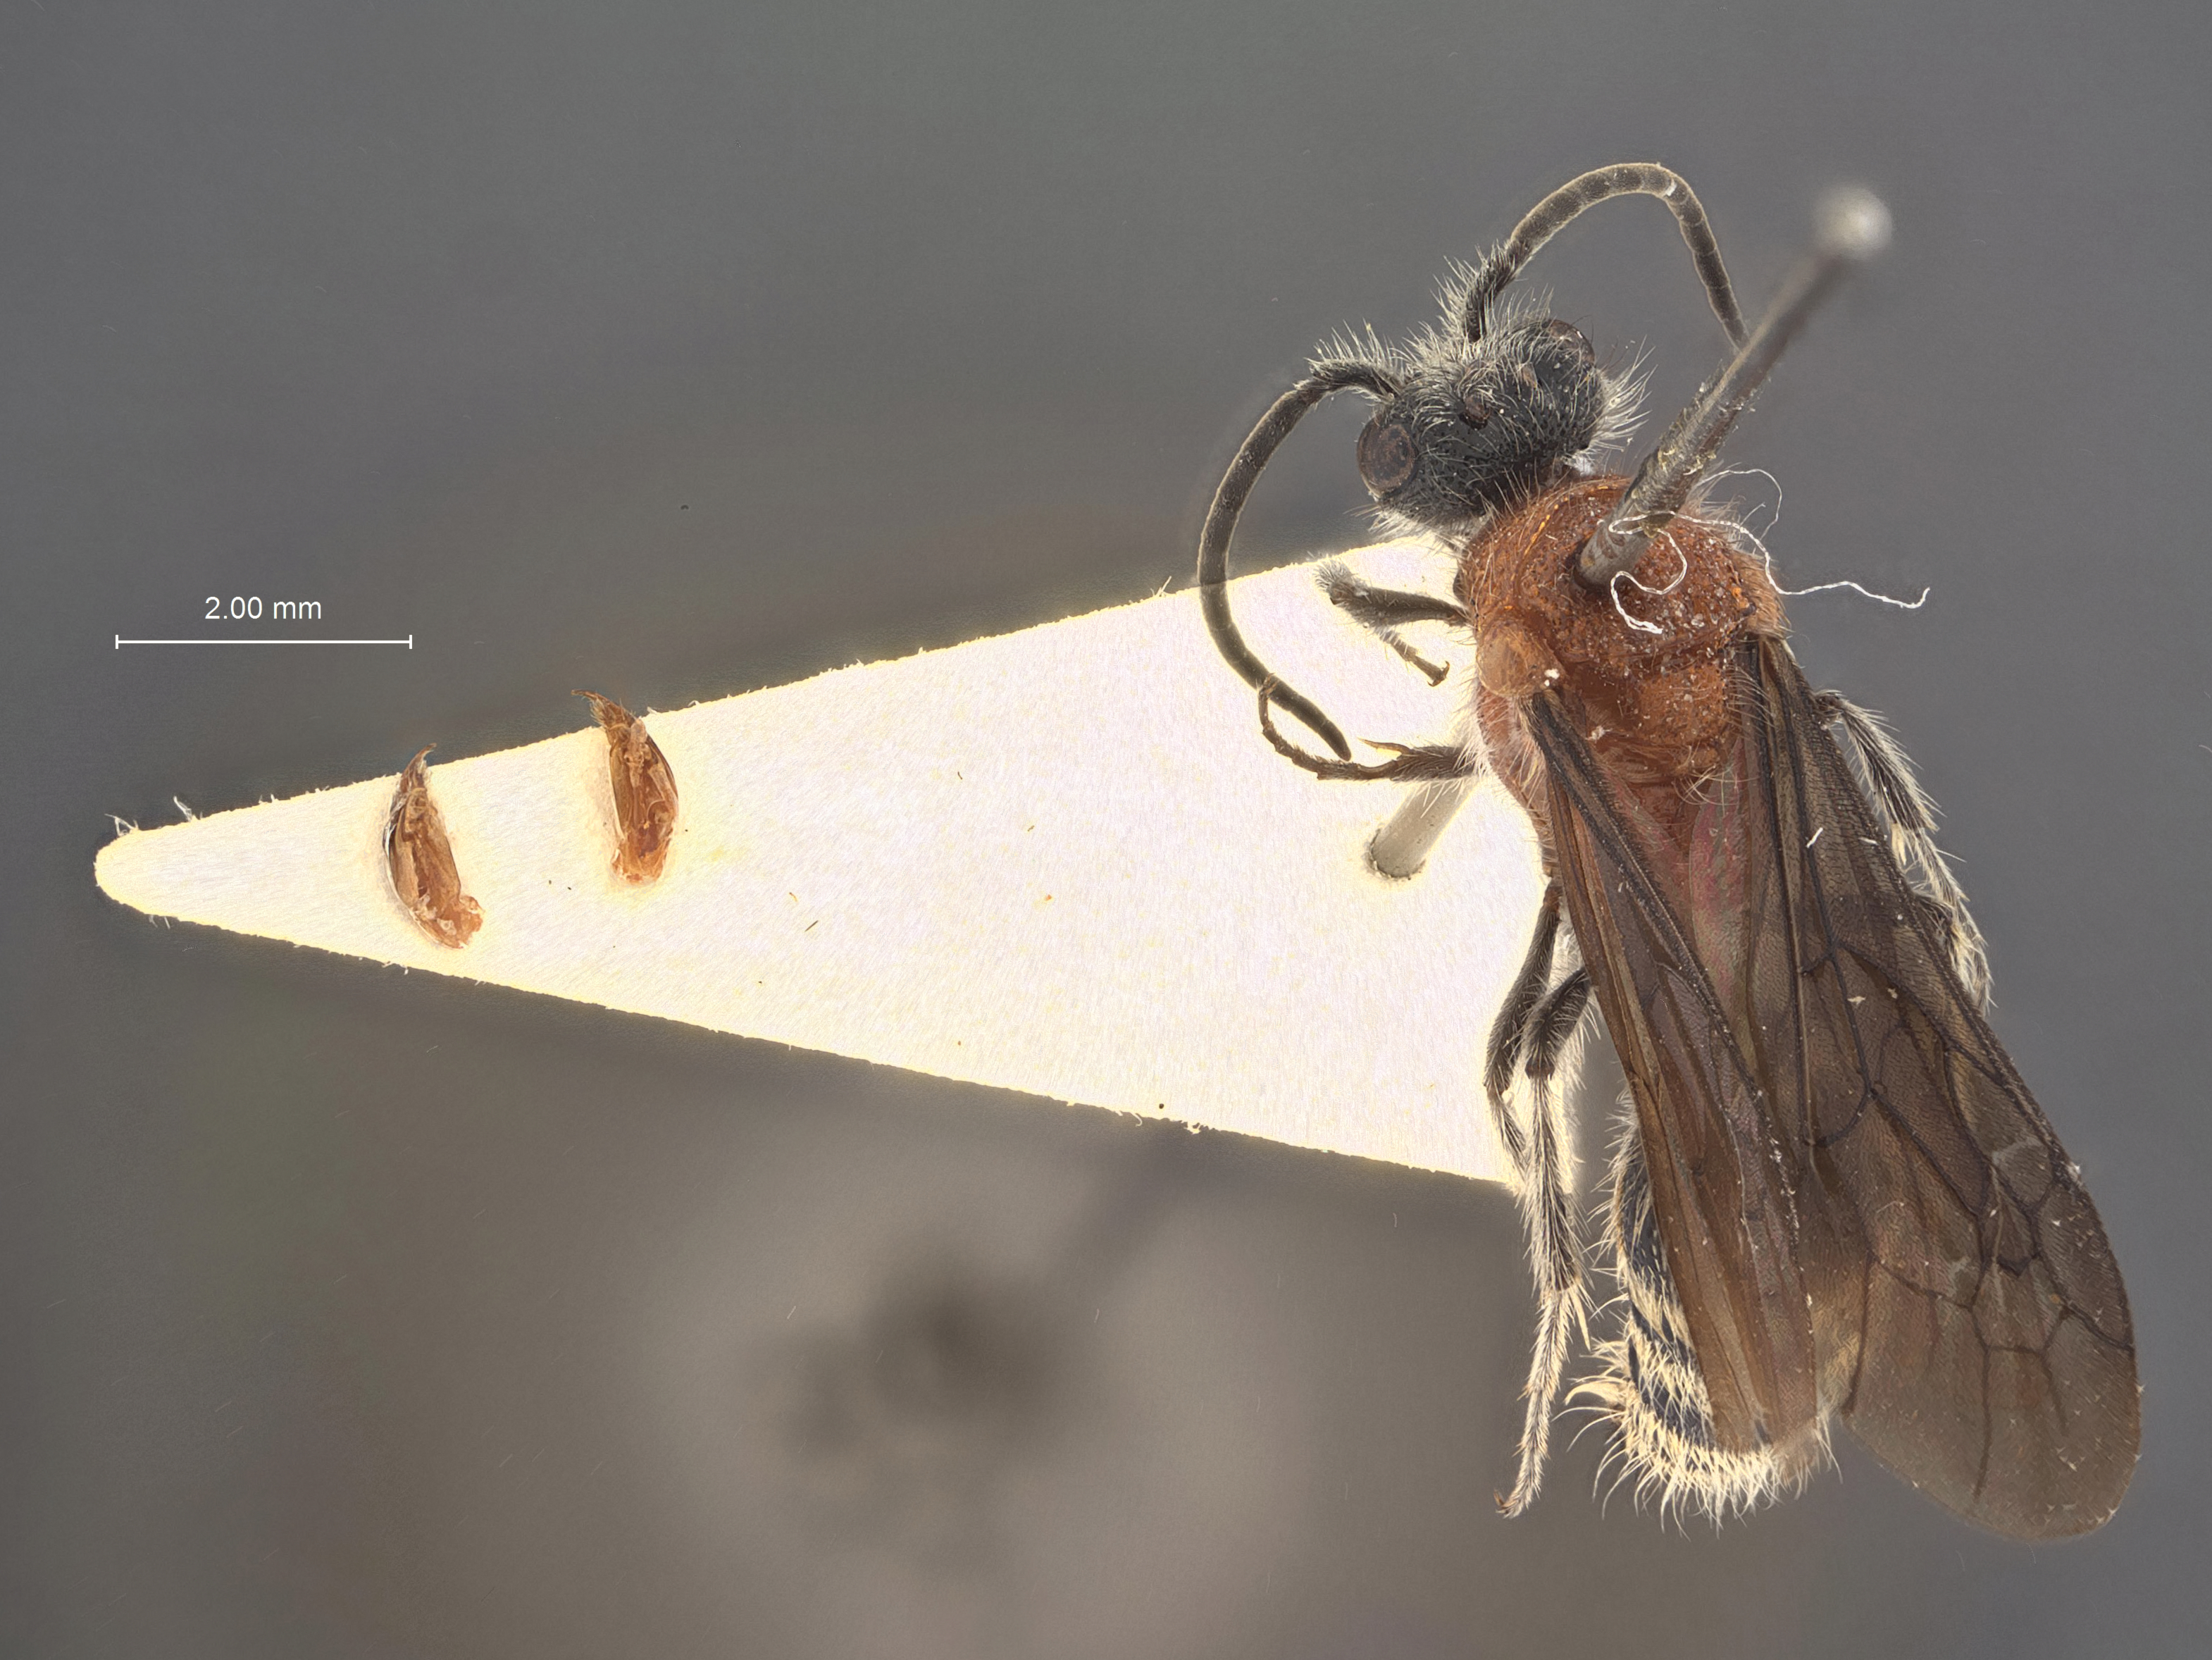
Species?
Smicromyrme yuliana
